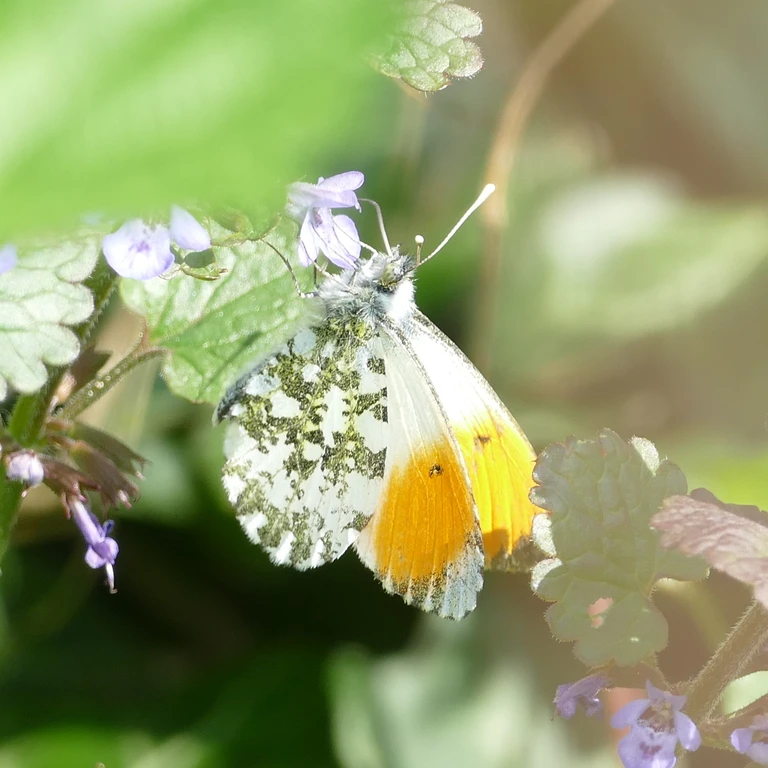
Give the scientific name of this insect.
Anthocharis cardamines
